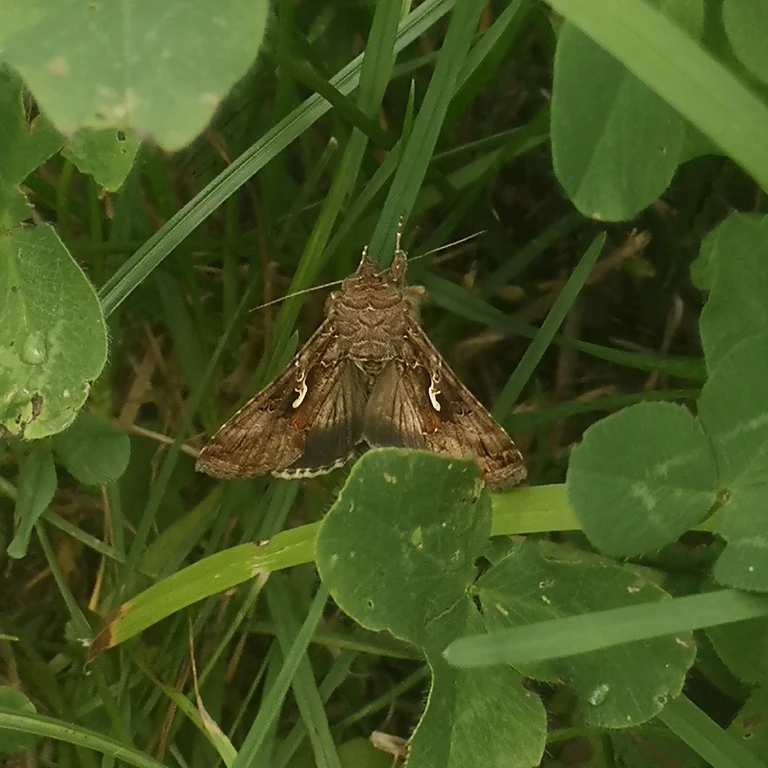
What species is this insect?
Autographa gamma
